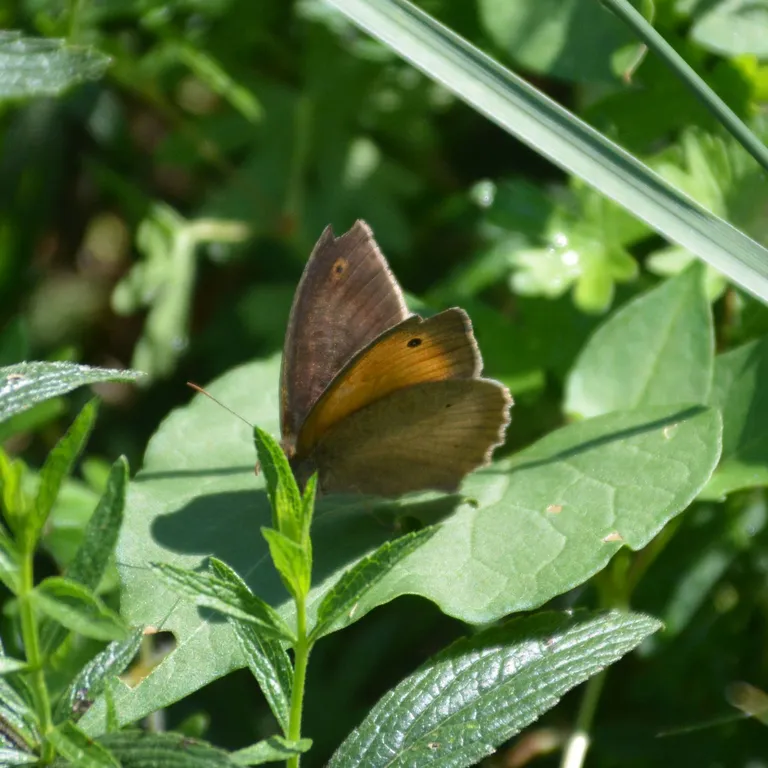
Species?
Maniola jurtina
